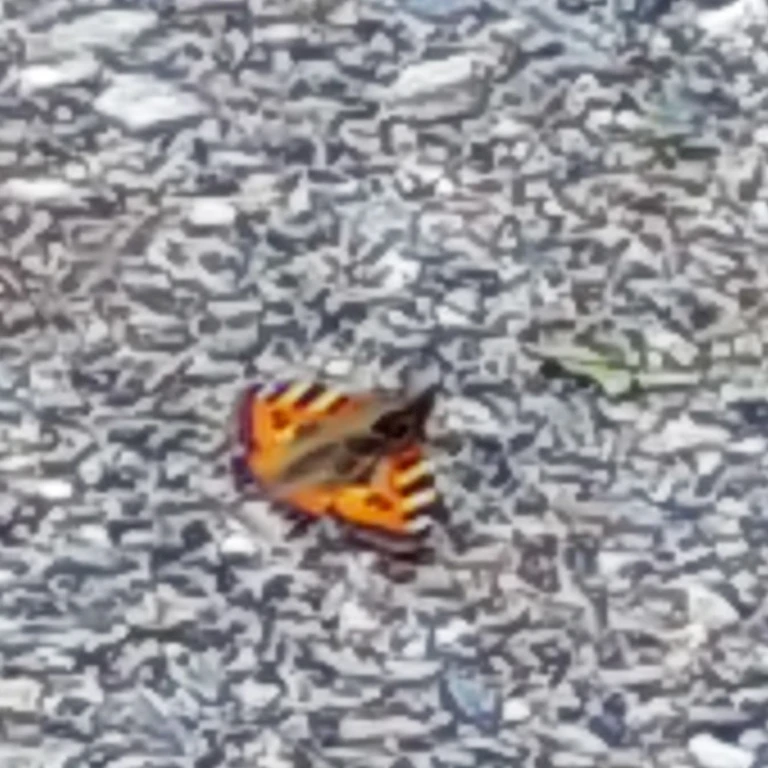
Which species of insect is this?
Aglais urticae
